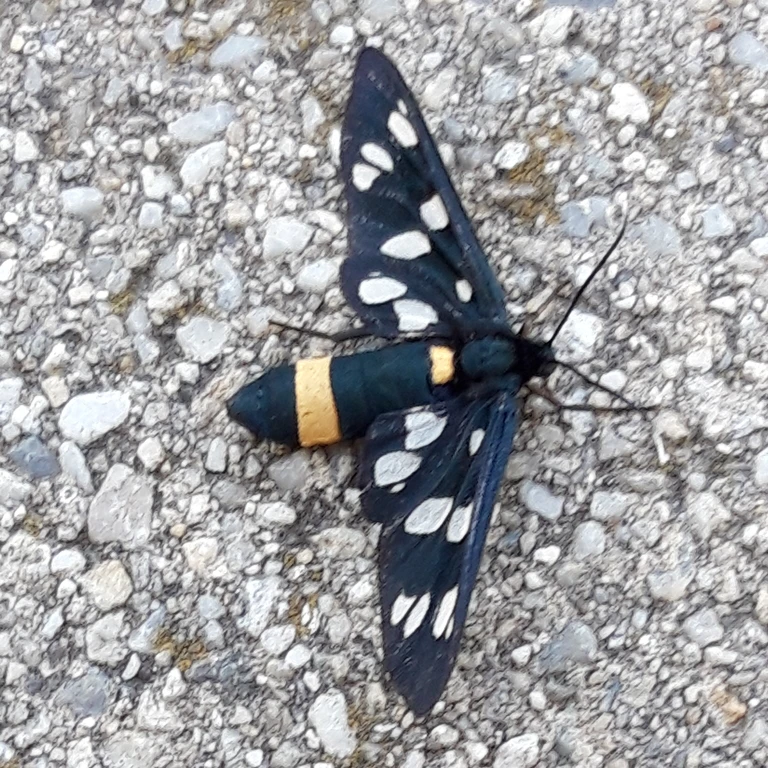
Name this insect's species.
Amata phegea
